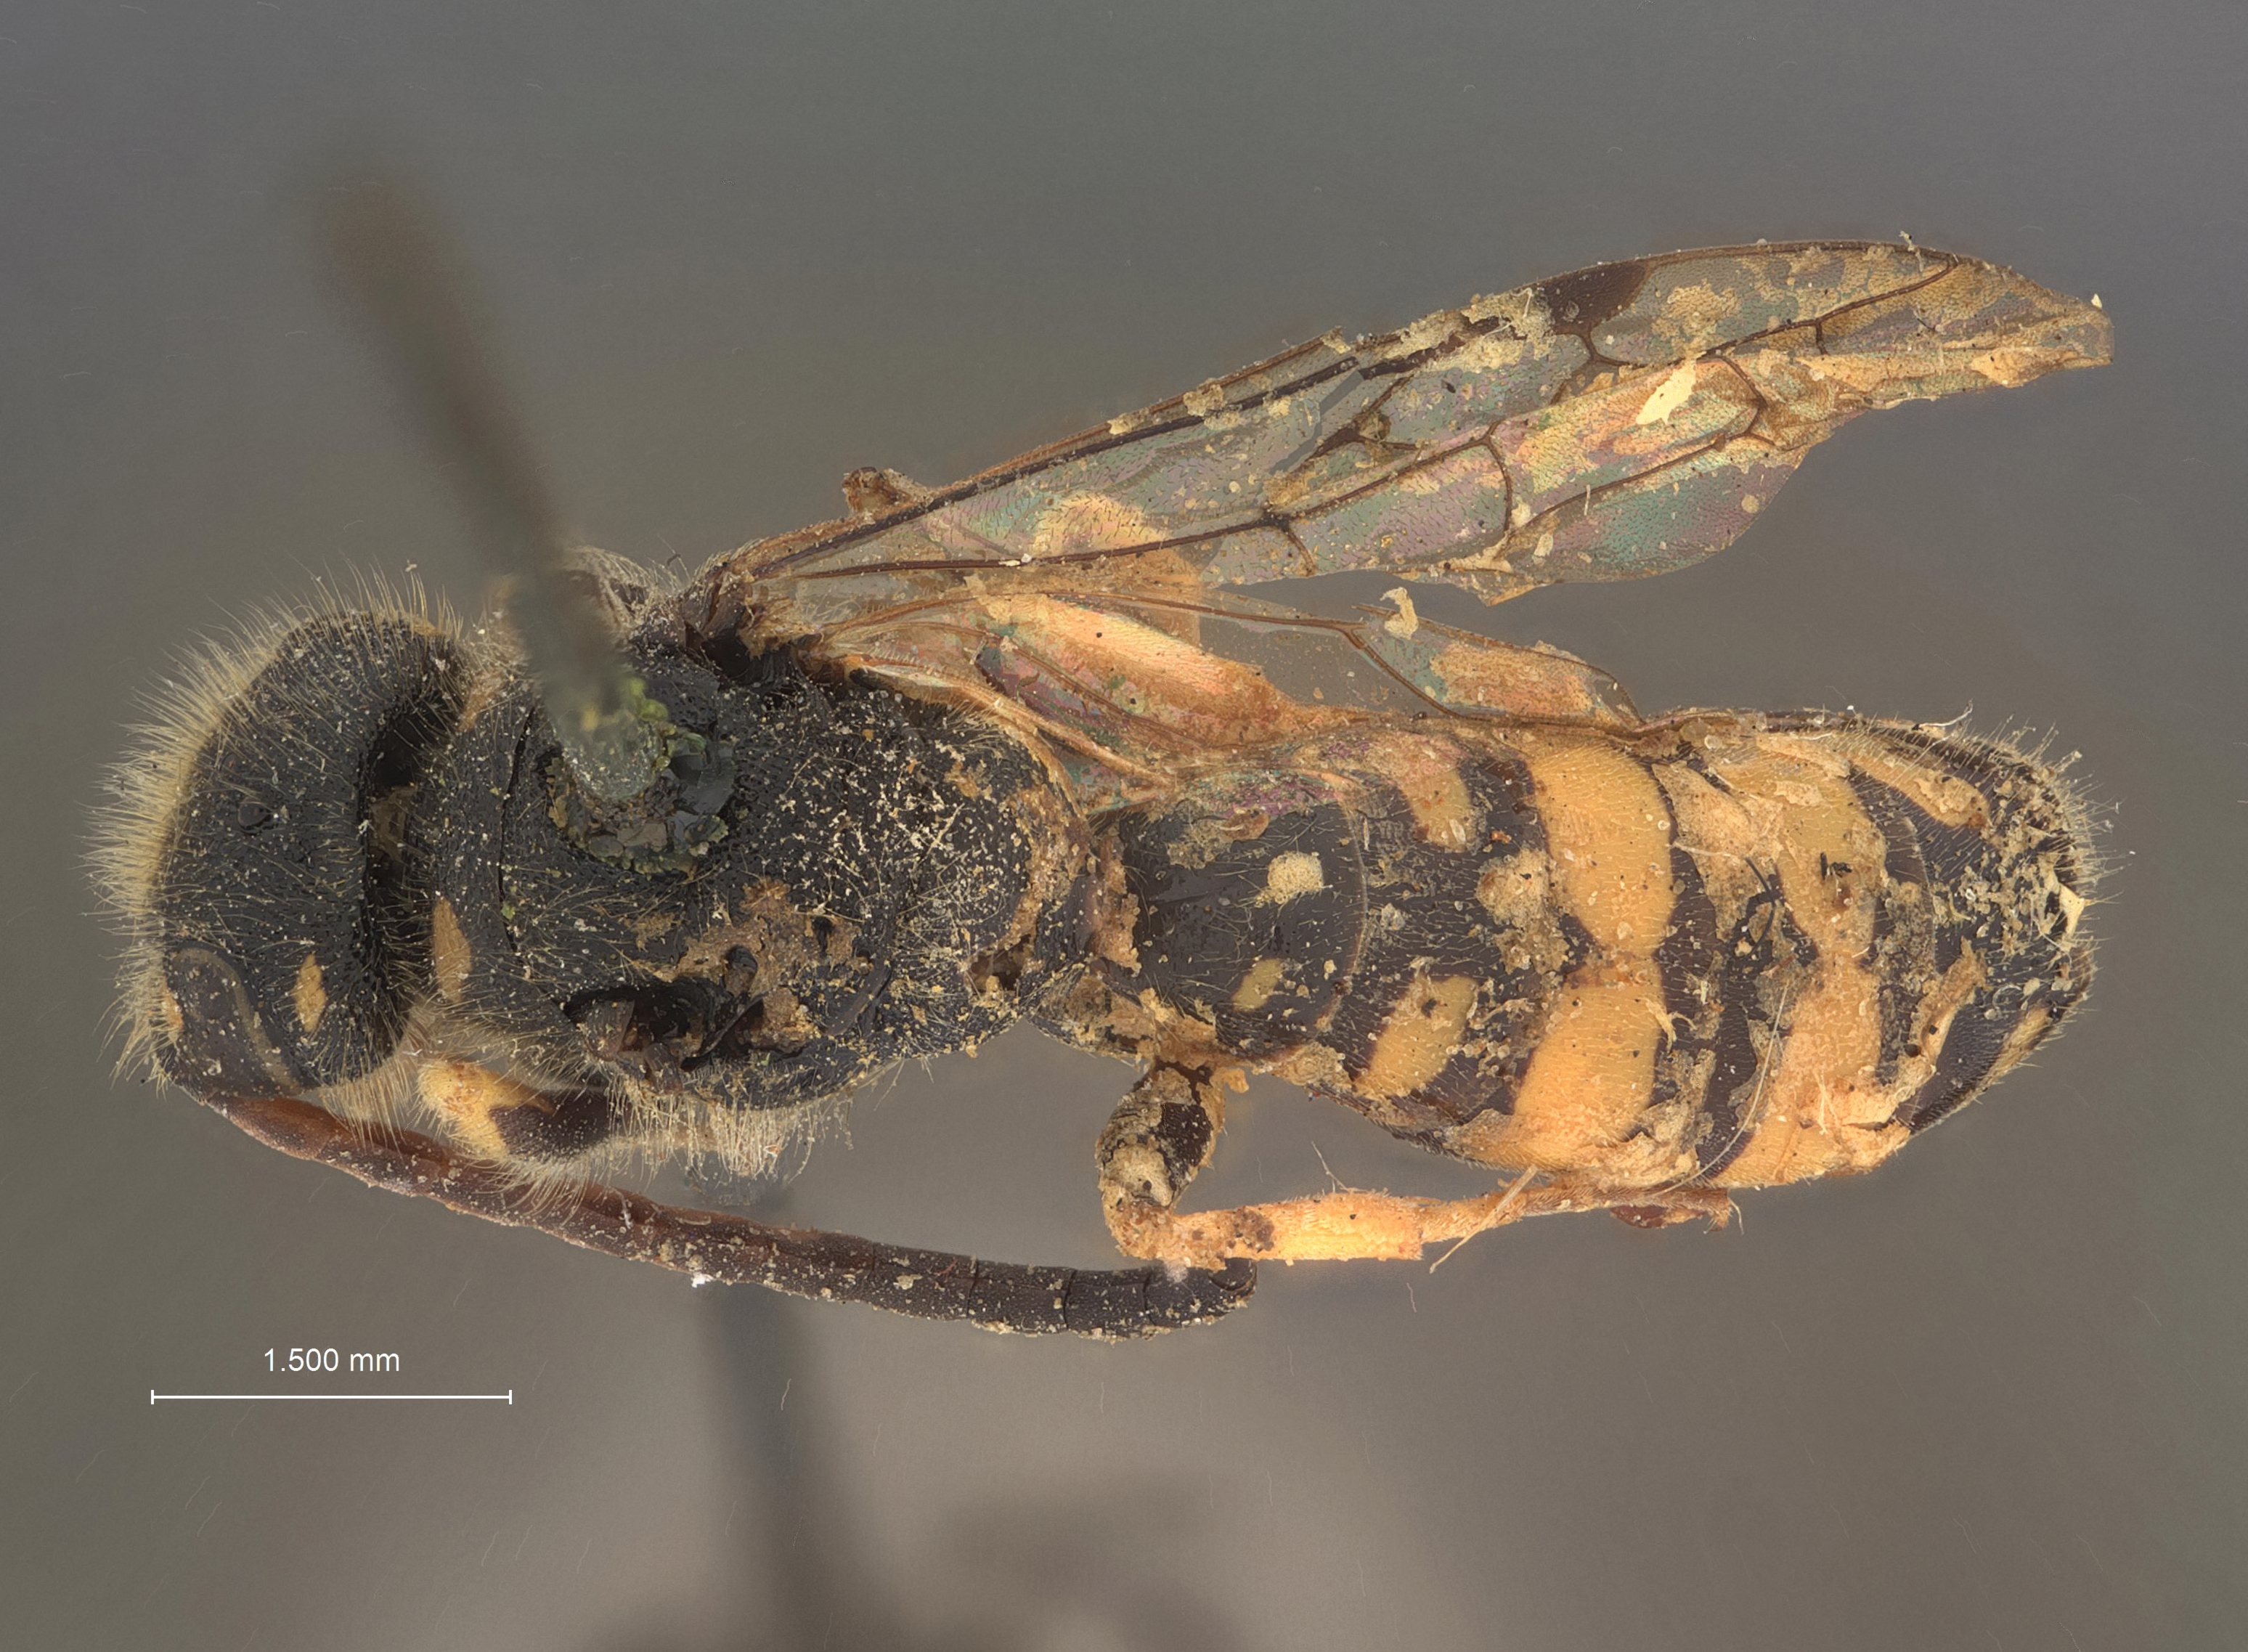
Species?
Sapyga pelopaei
